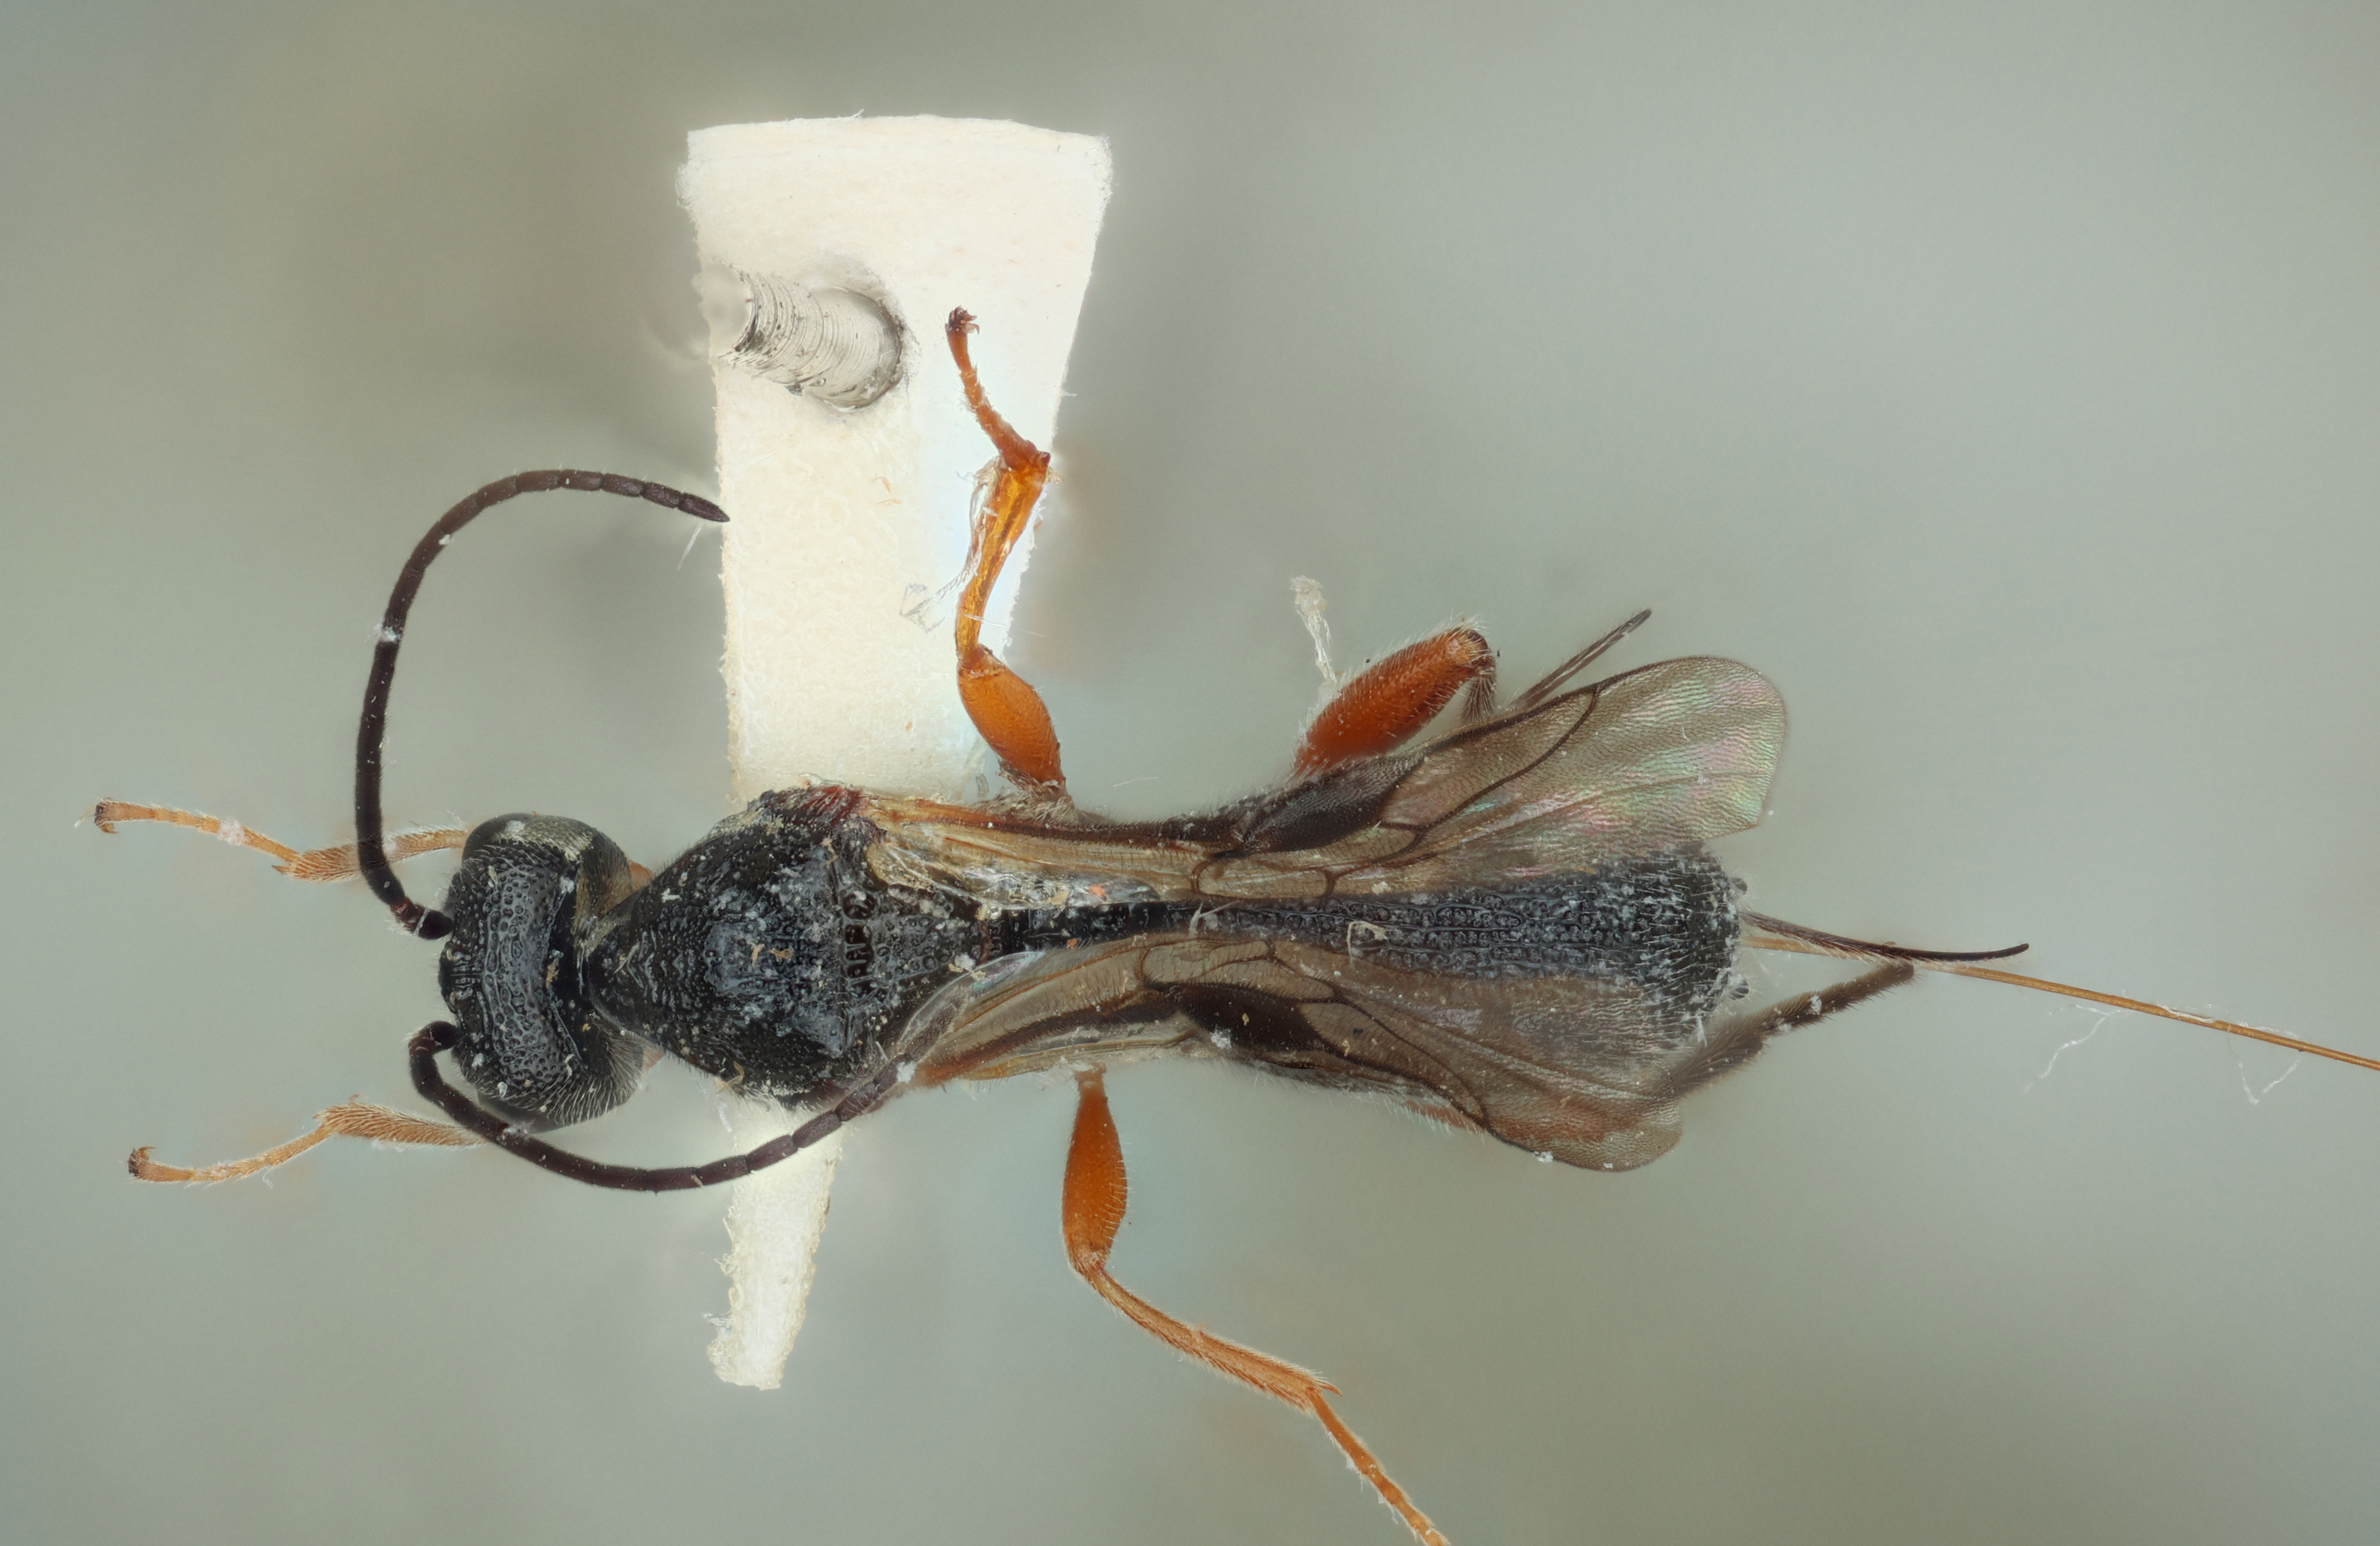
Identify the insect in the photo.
Urosigalphus curculionis
